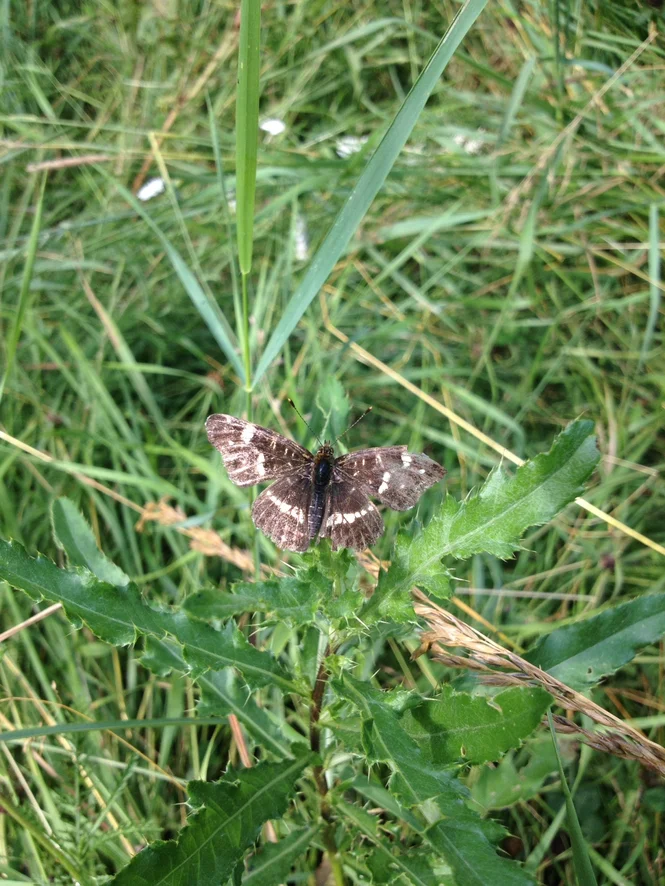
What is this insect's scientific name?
Araschnia levana
